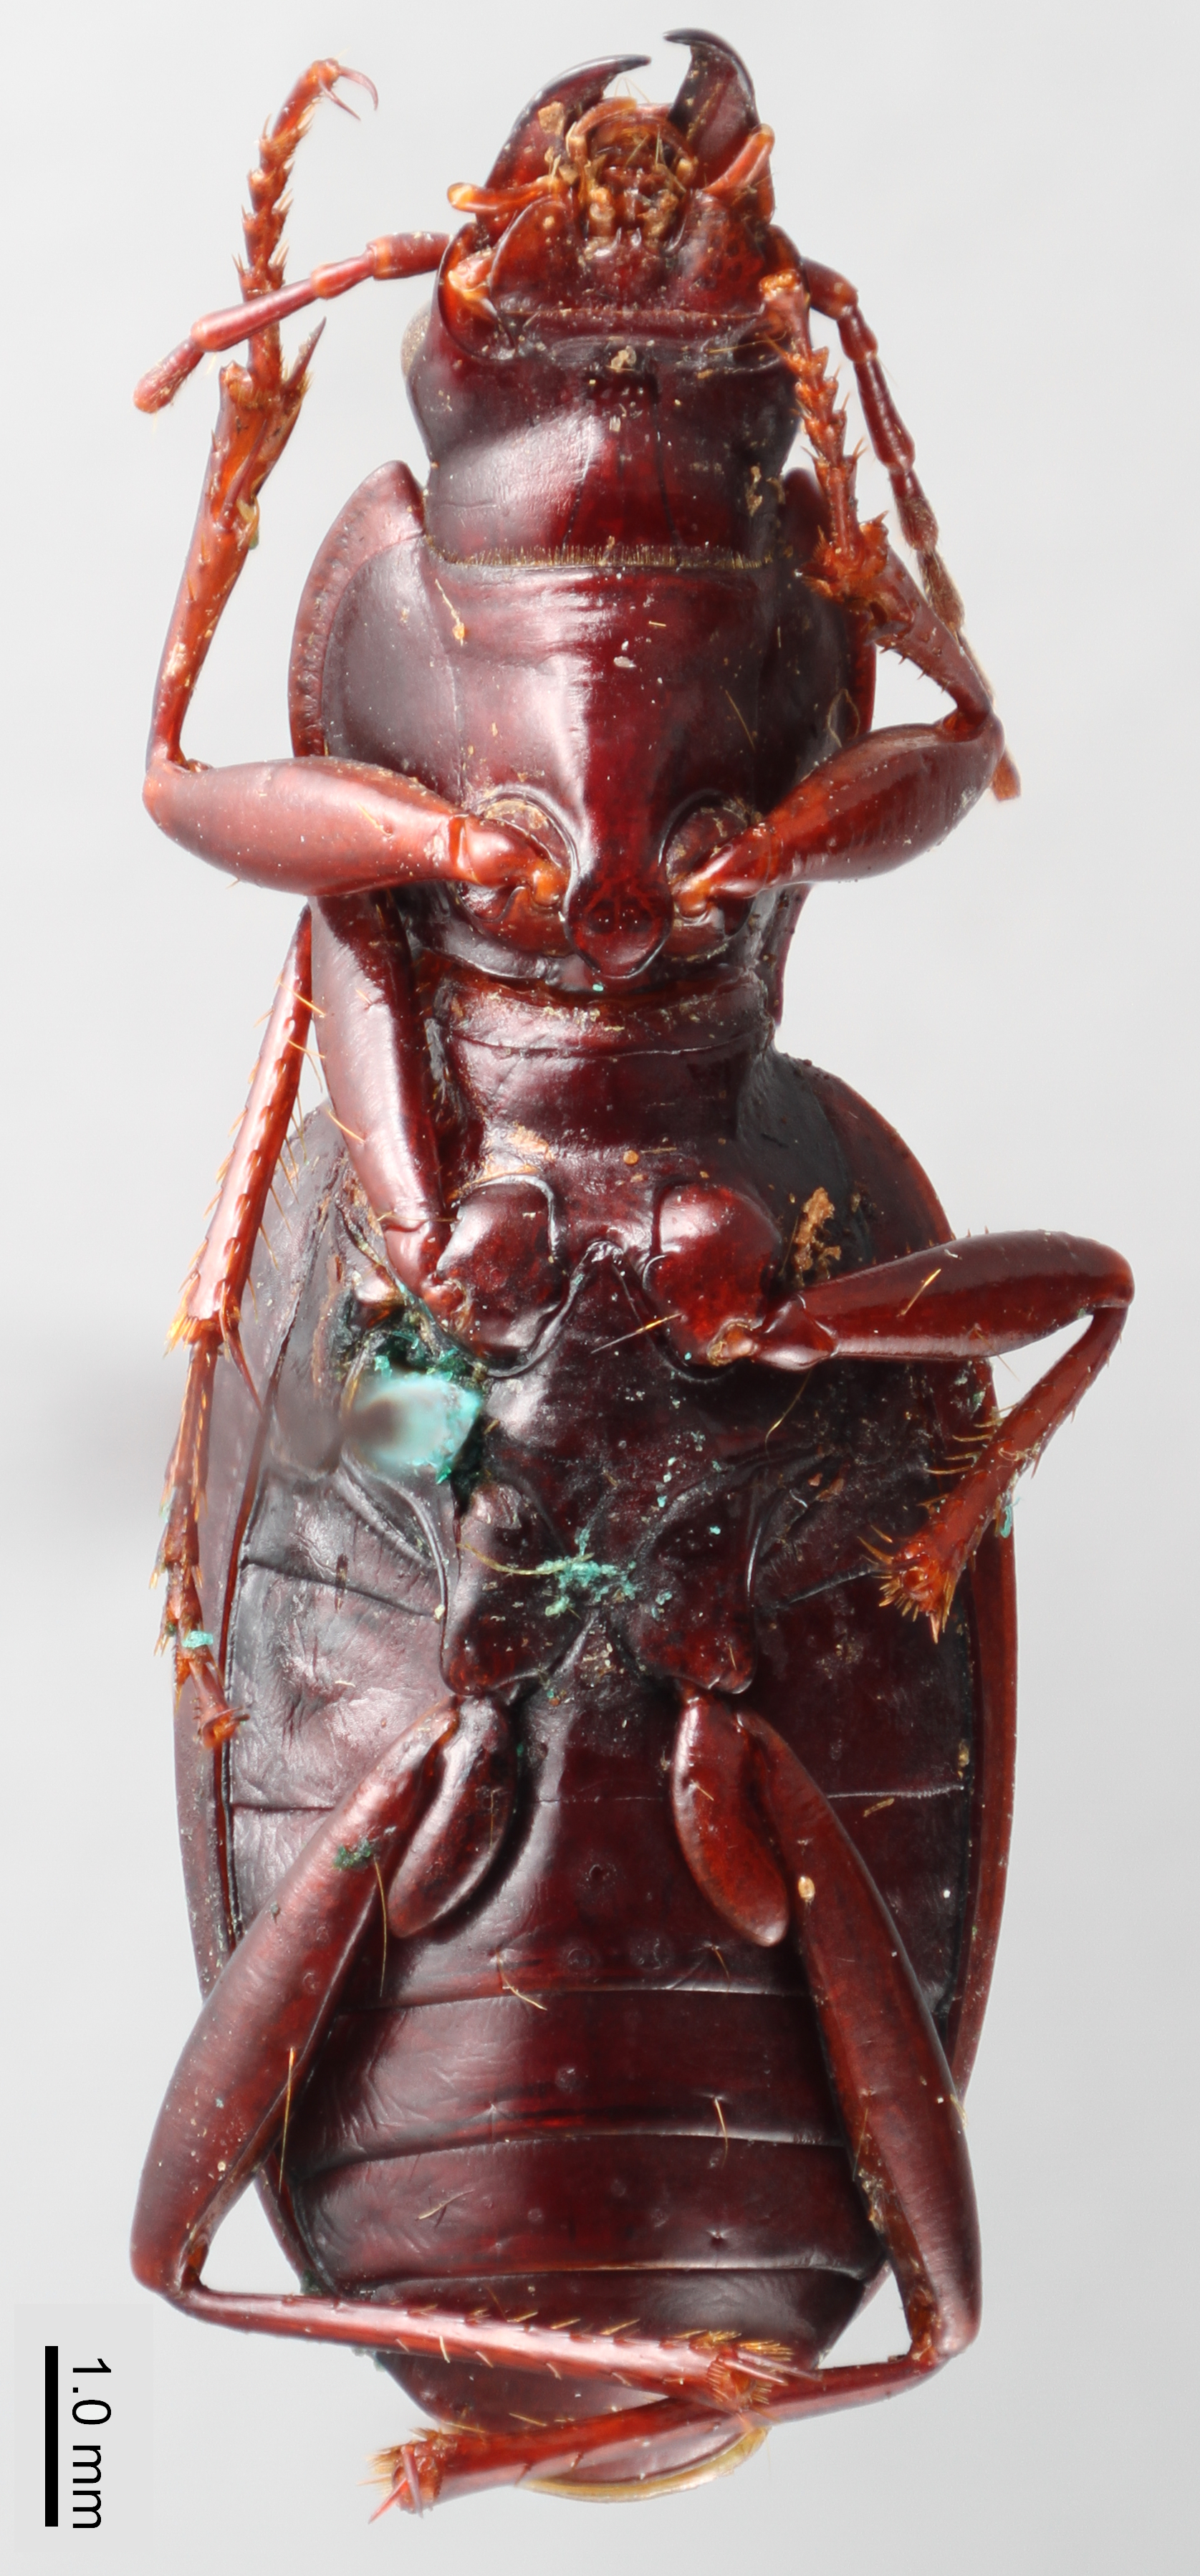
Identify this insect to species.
Pterostichus panticulatus
